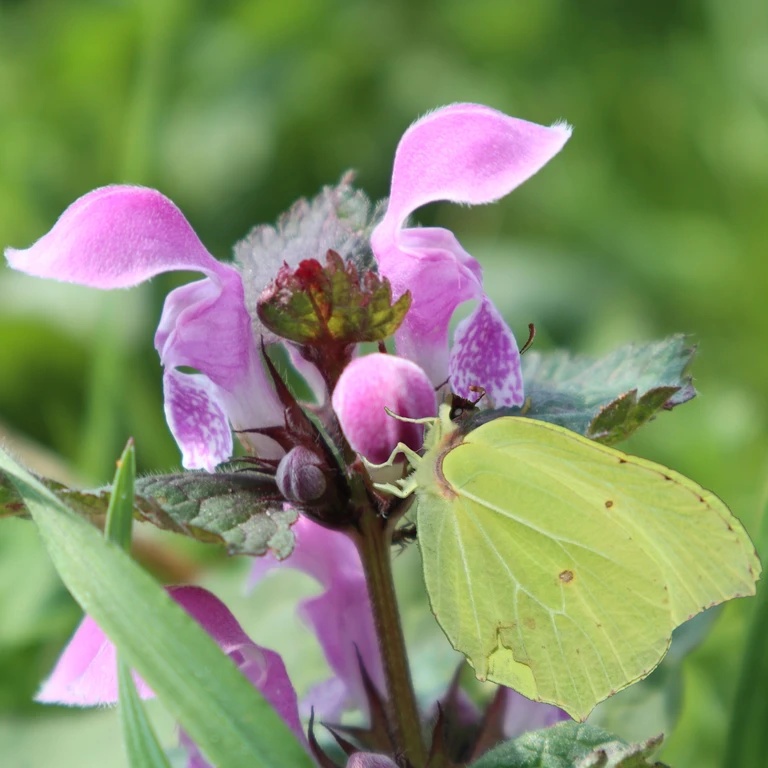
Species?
Gonepteryx rhamni
